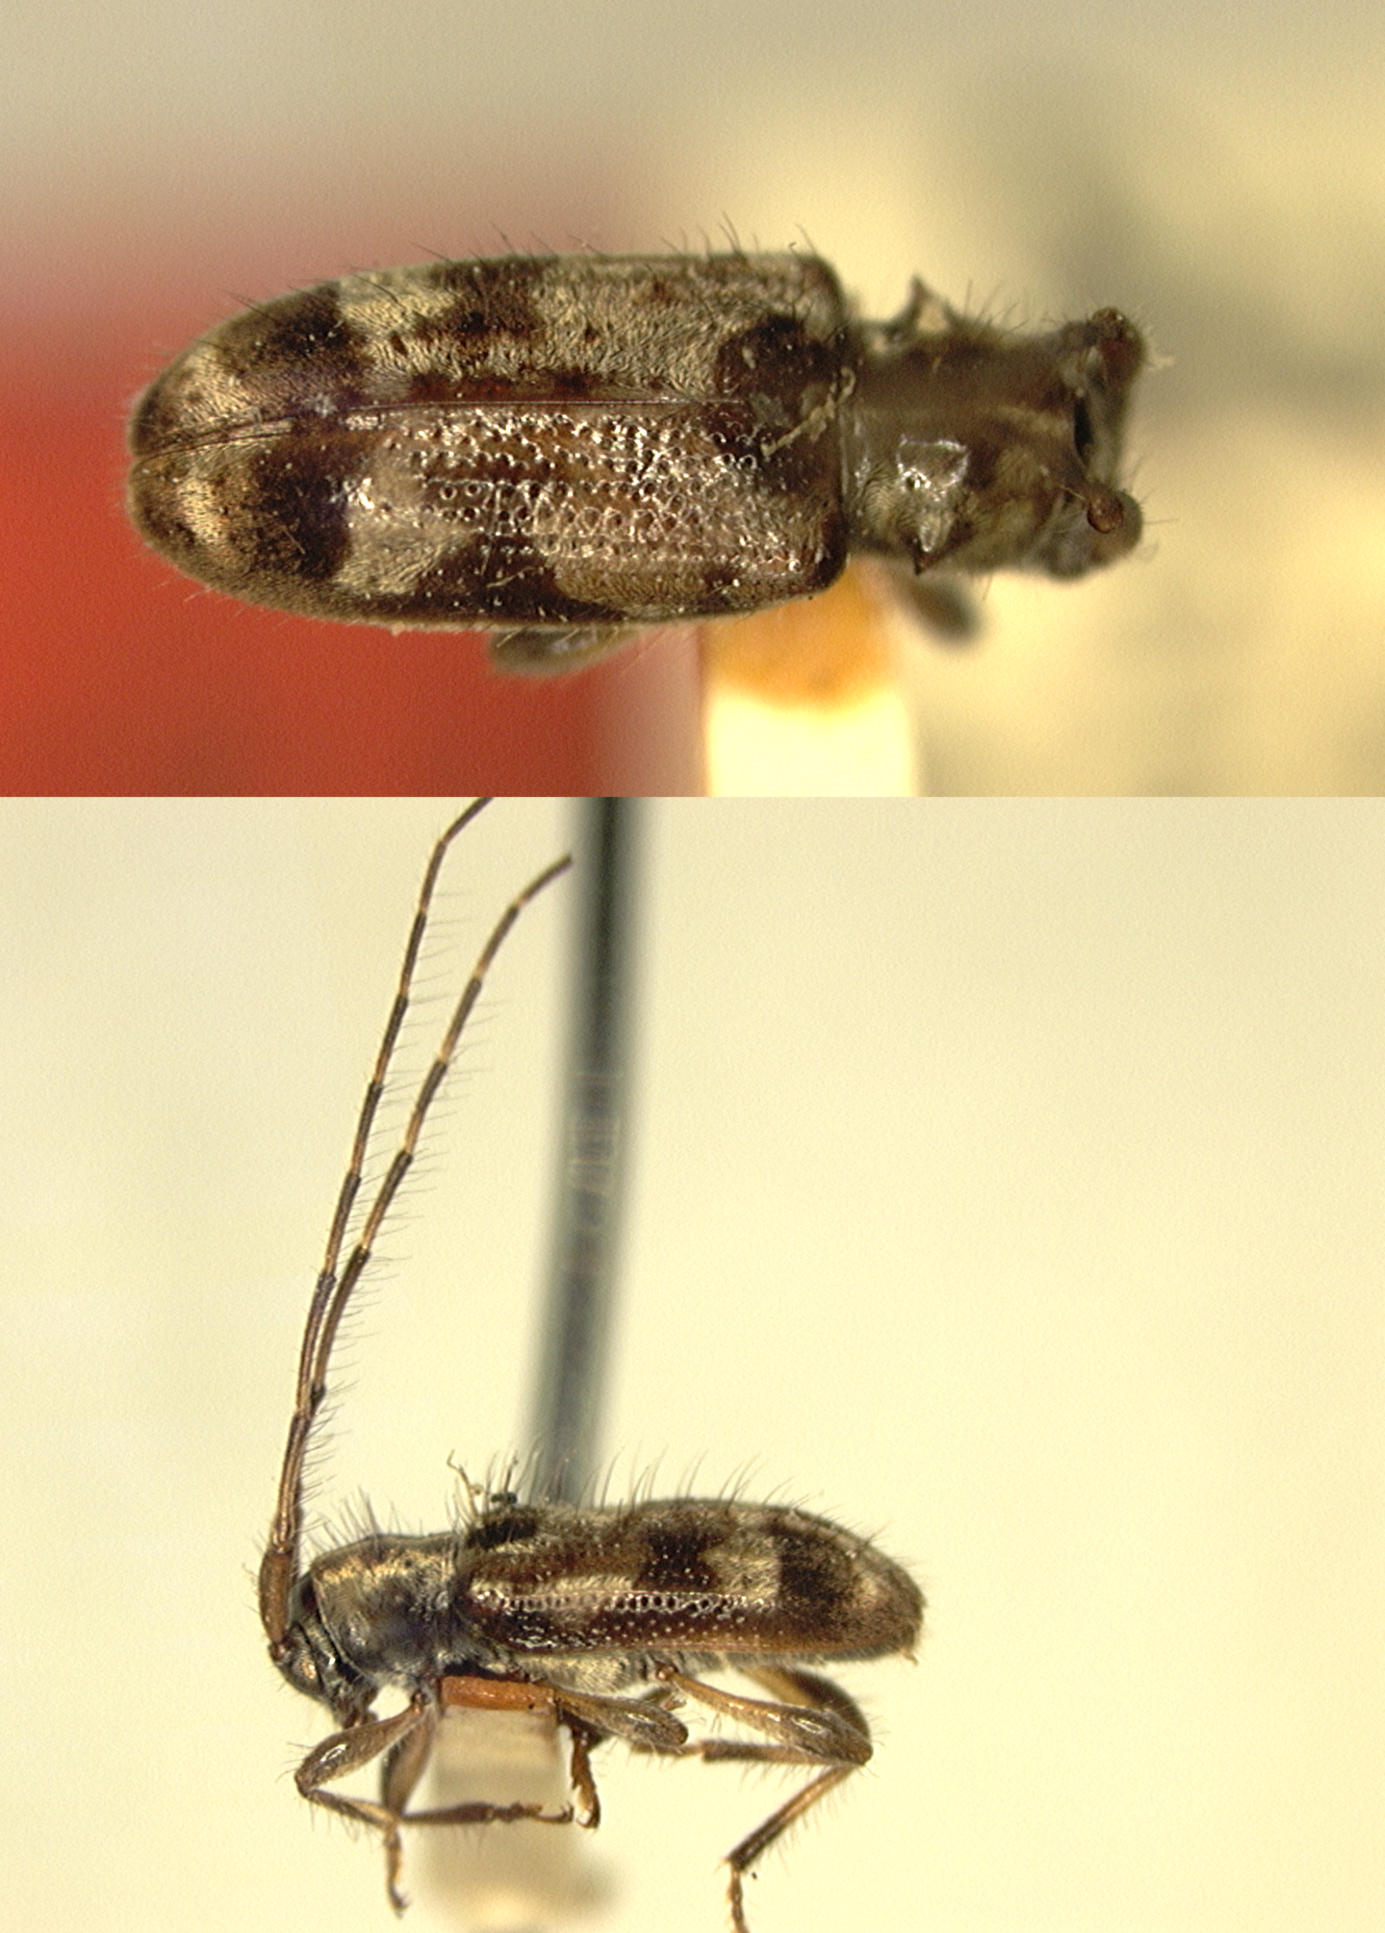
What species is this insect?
Enes scutellaris
